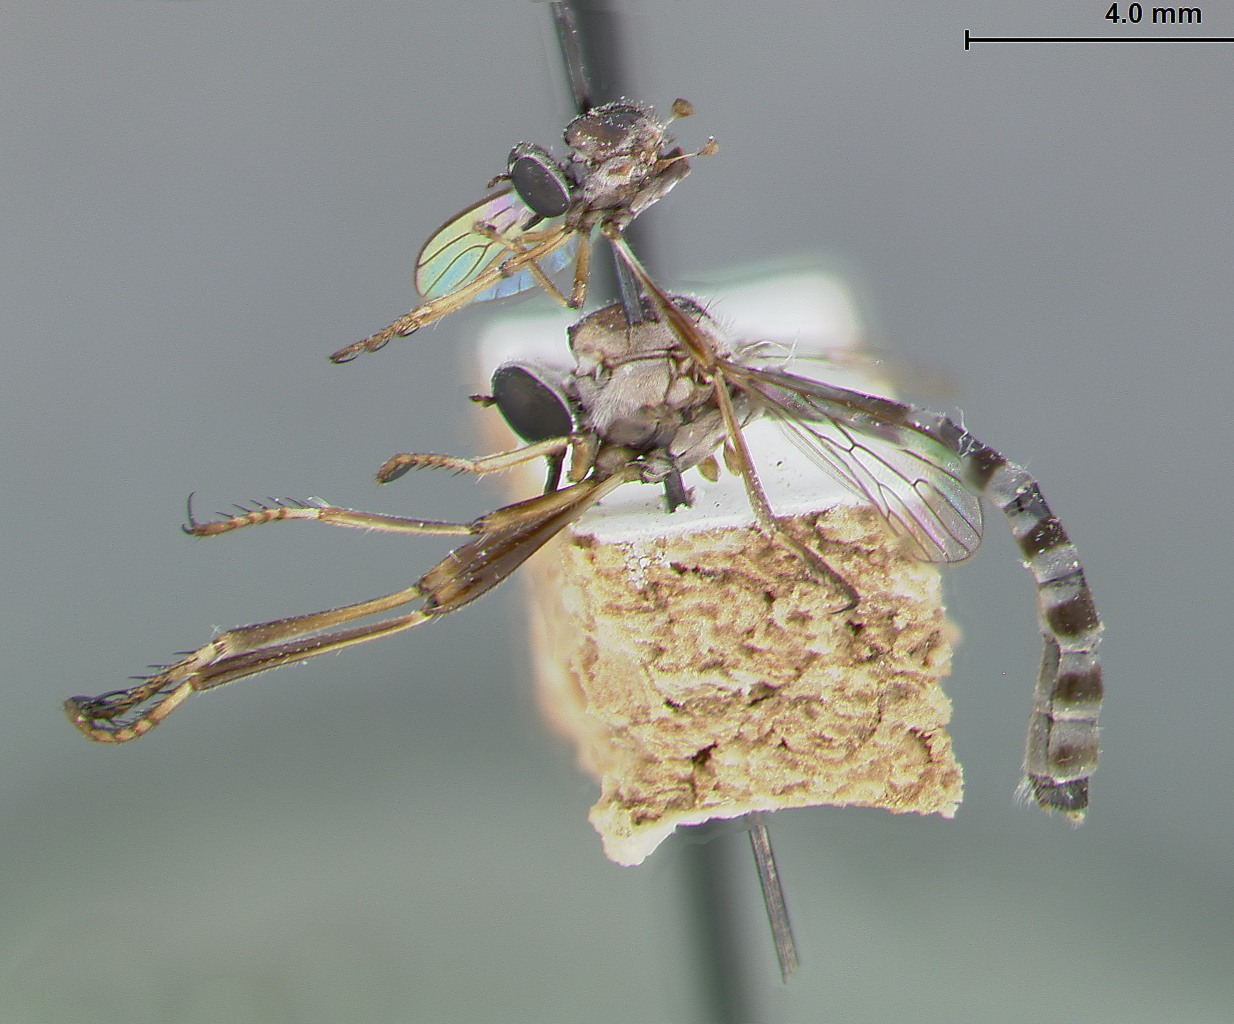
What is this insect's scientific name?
Euscelidia hyalina
